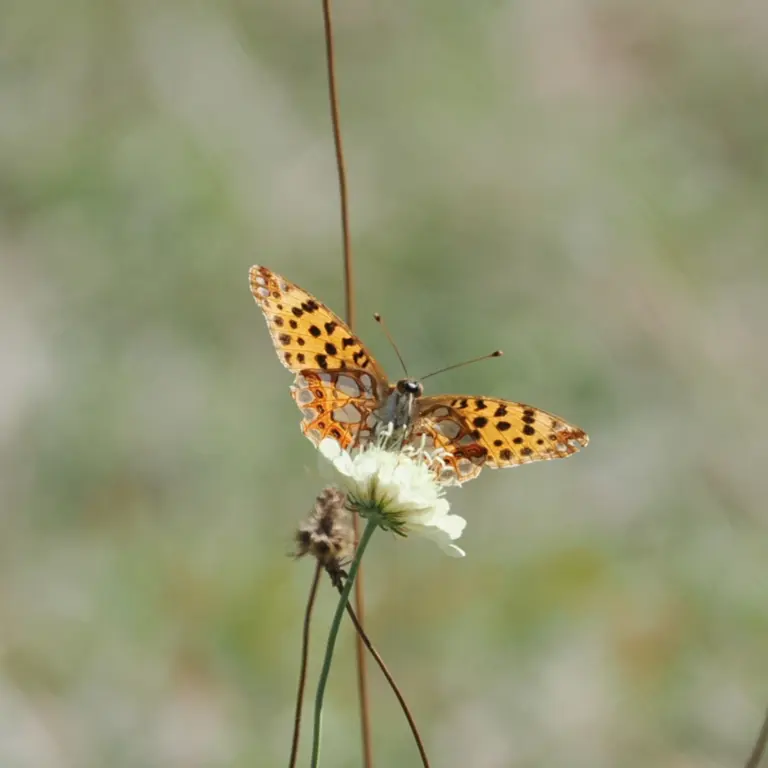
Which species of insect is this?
Issoria lathonia
